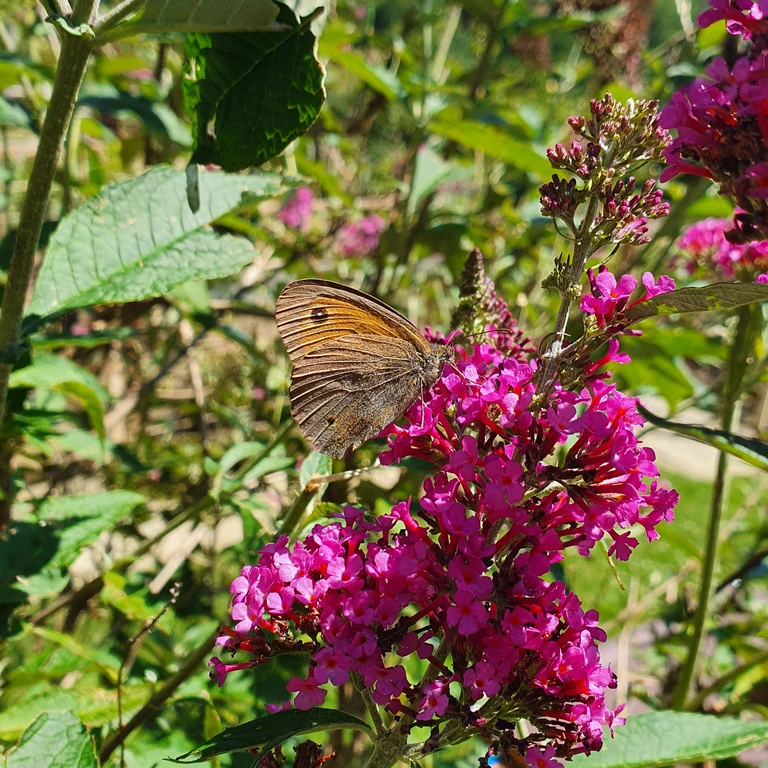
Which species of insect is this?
Maniola jurtina
